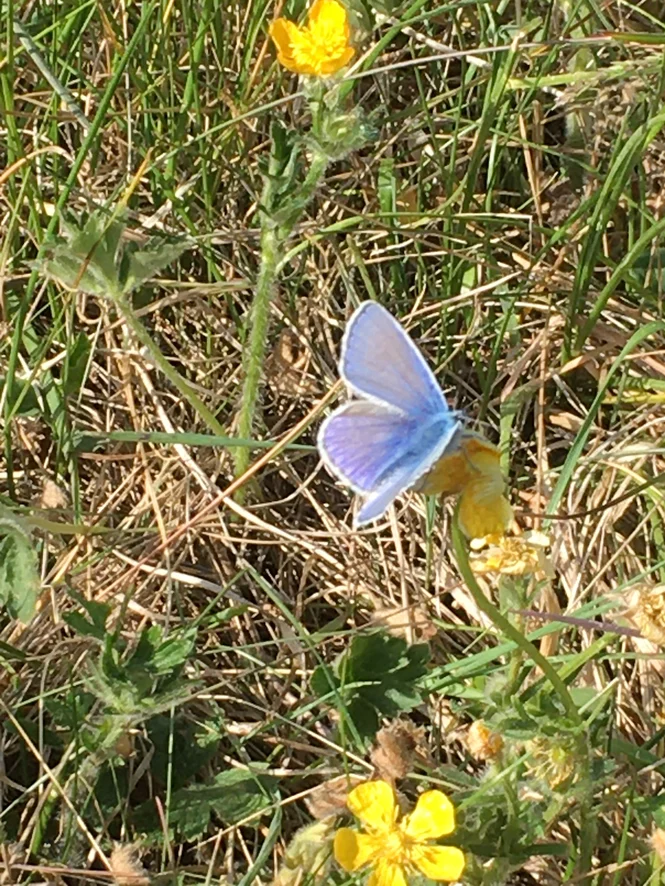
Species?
Polyommatus icarus
